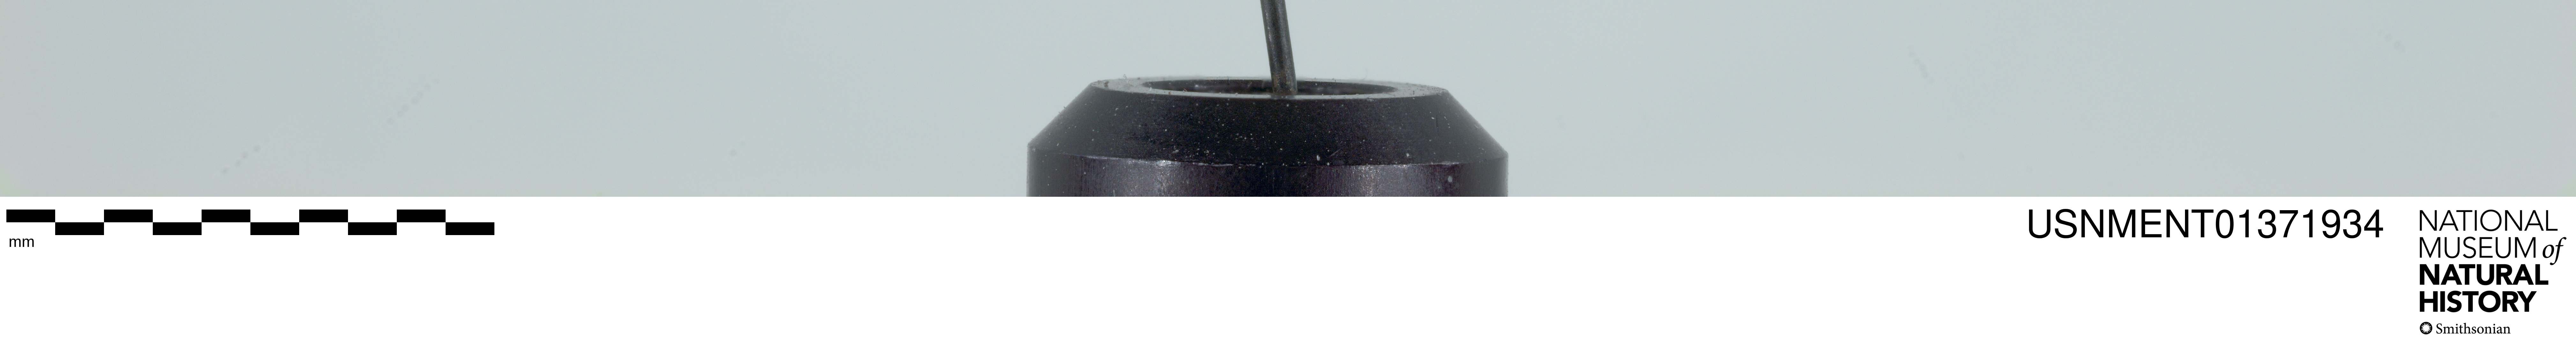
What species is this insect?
Neorhynchocephalus sackenii
